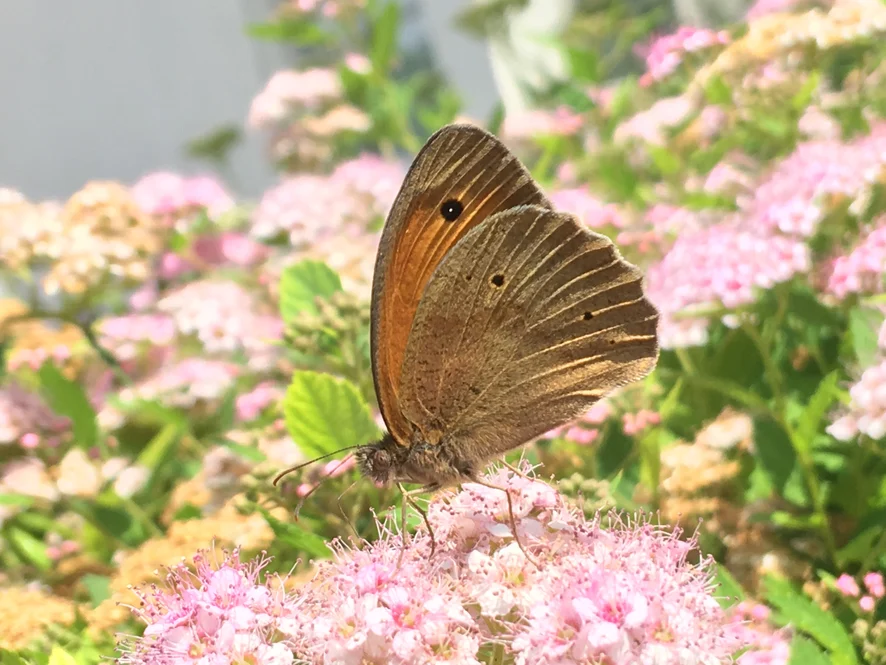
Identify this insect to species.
Maniola jurtina
